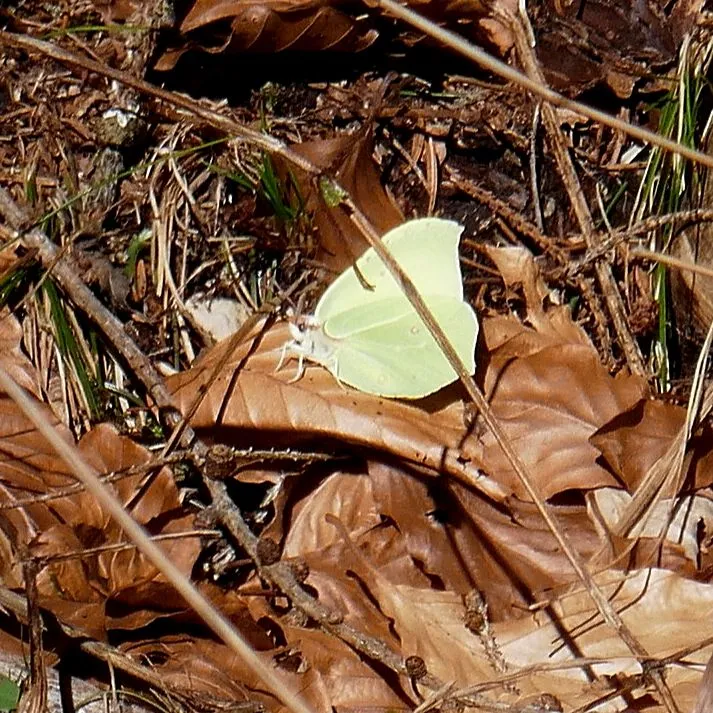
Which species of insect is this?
Gonepteryx rhamni
